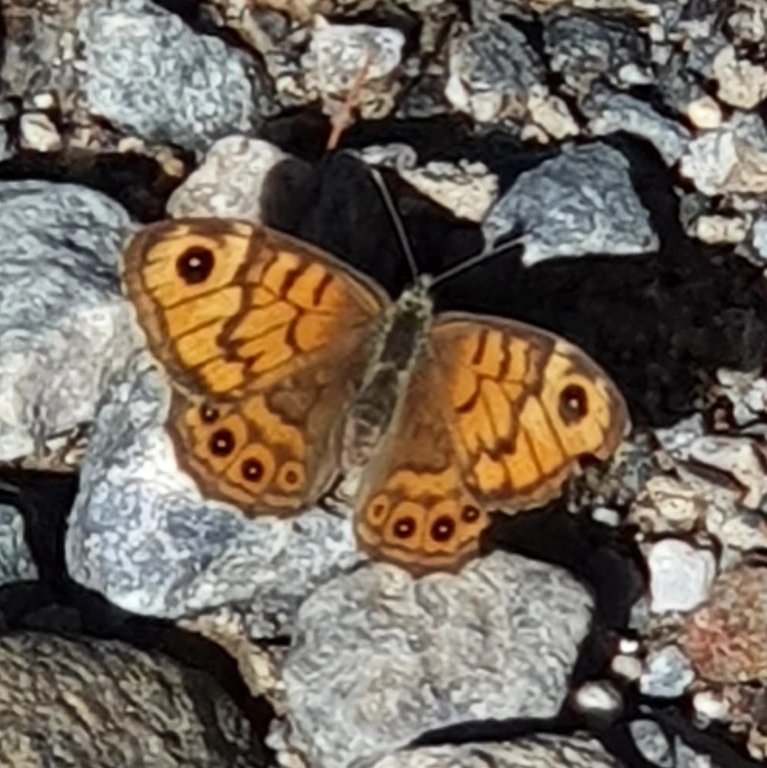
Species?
Lasiommata megera (also Pararge megera)
